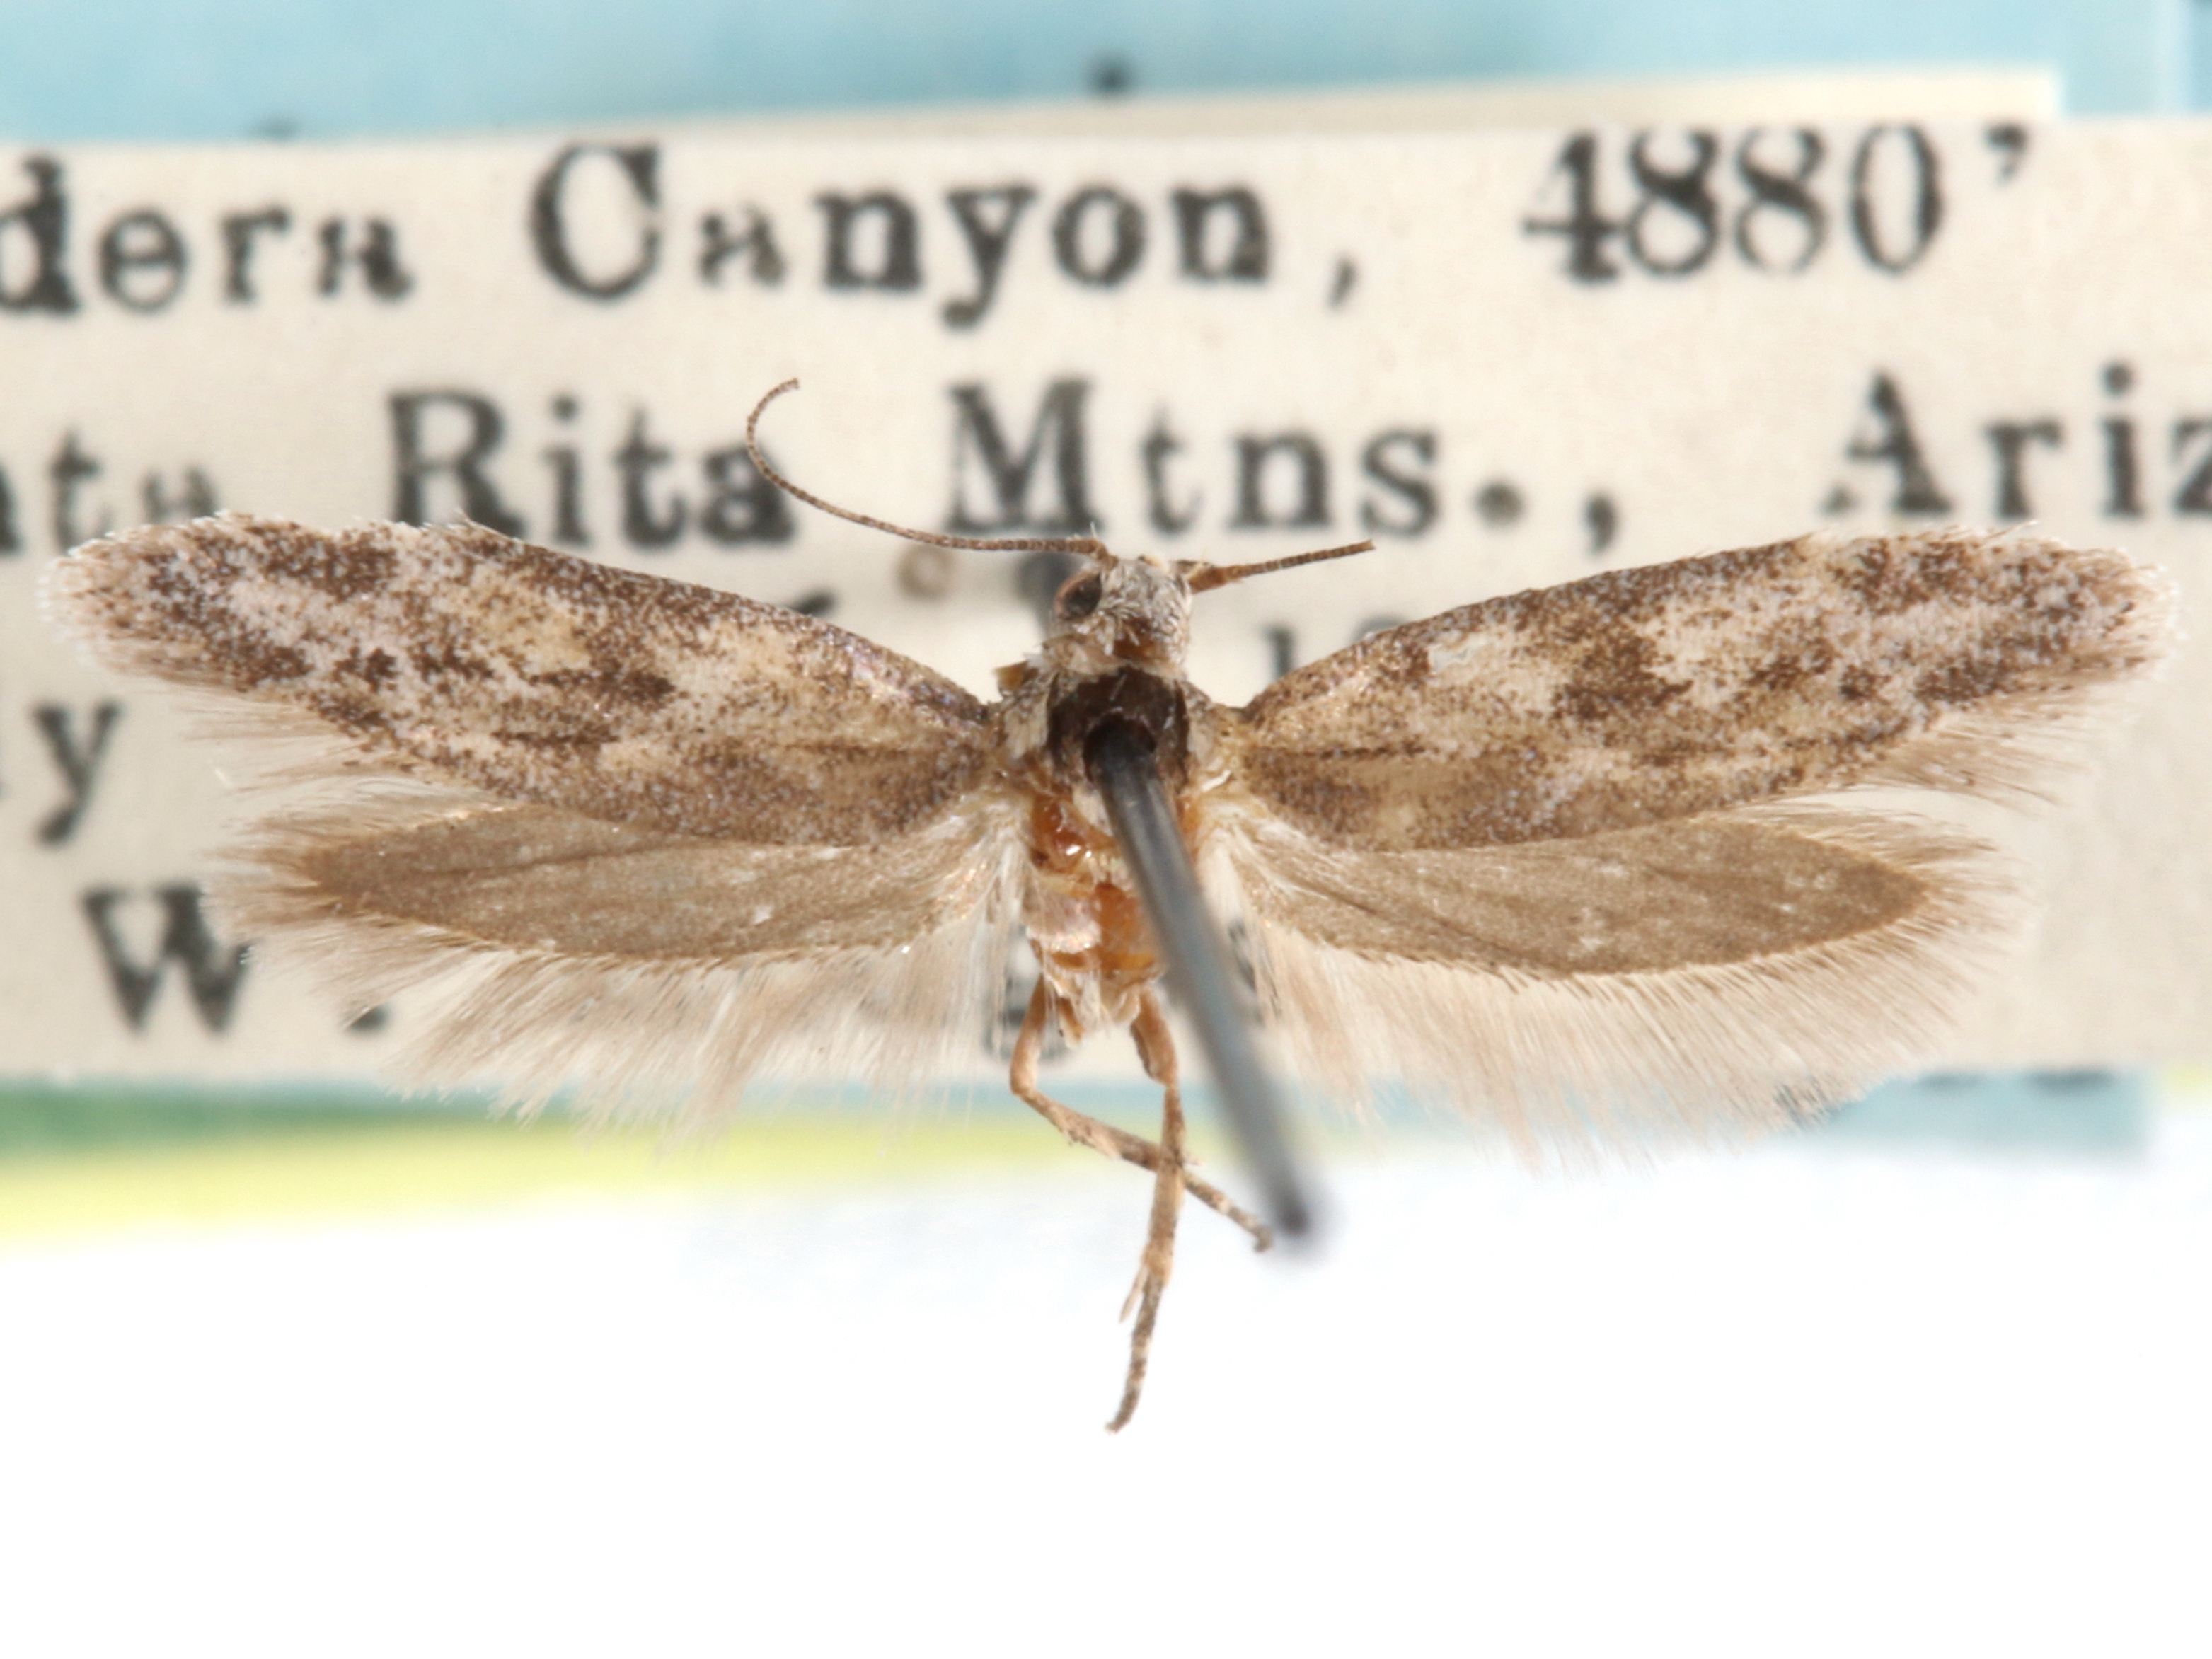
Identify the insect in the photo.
Anoncia nebritis
